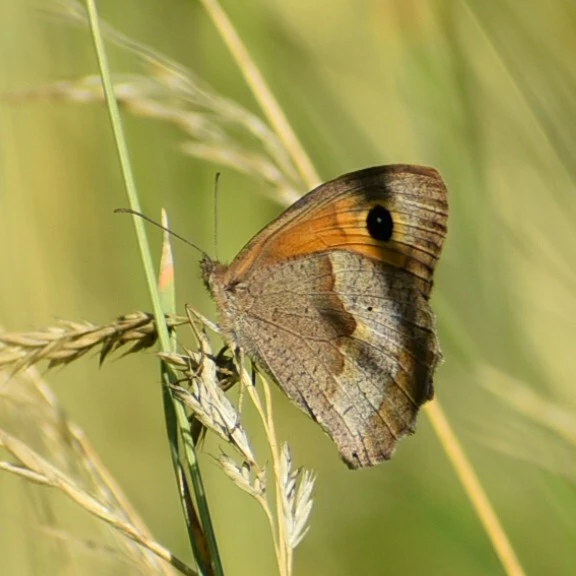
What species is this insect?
Maniola jurtina
